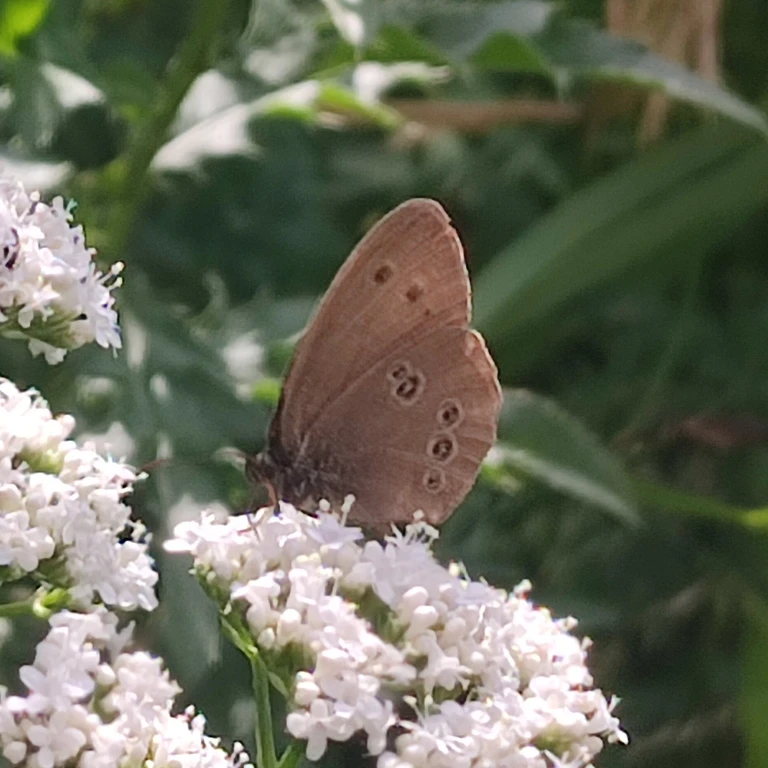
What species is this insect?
Aphantopus hyperantus
